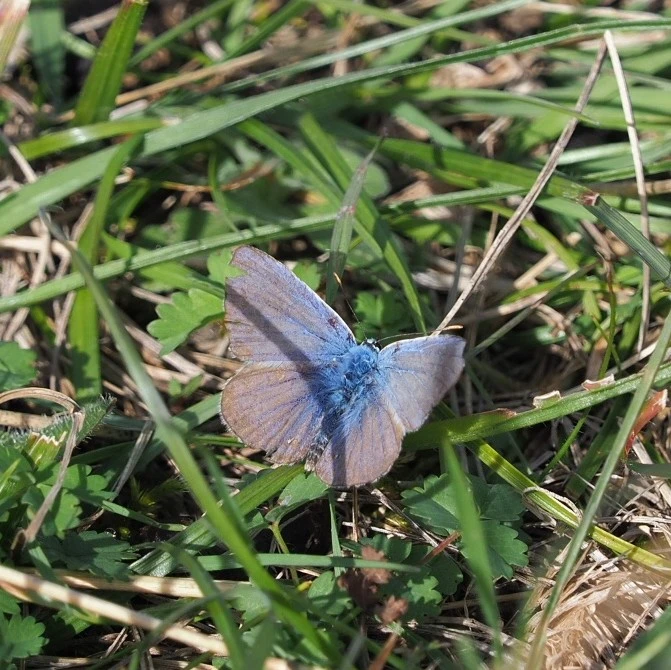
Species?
Polyommatus icarus
